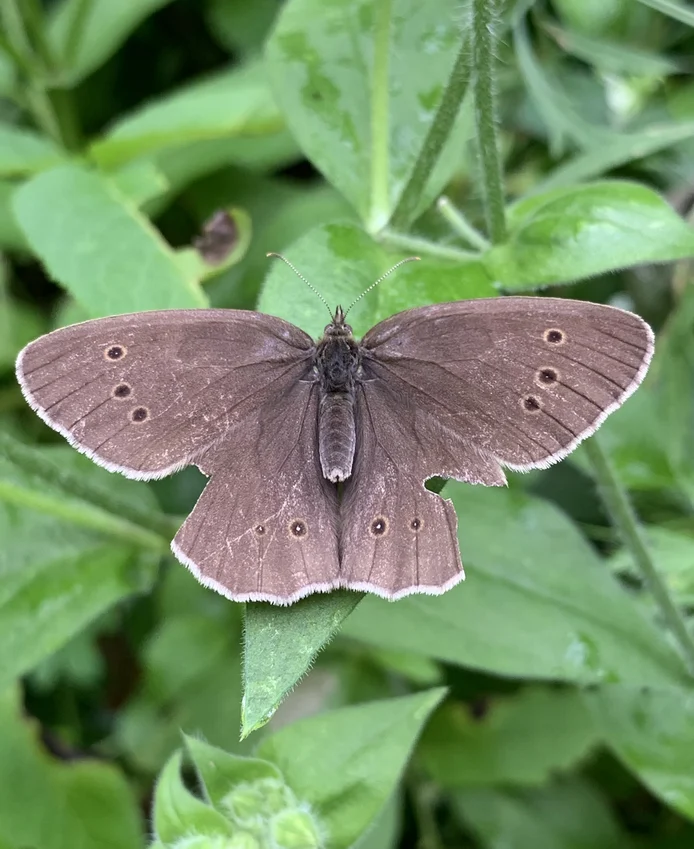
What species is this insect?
Aphantopus hyperantus
